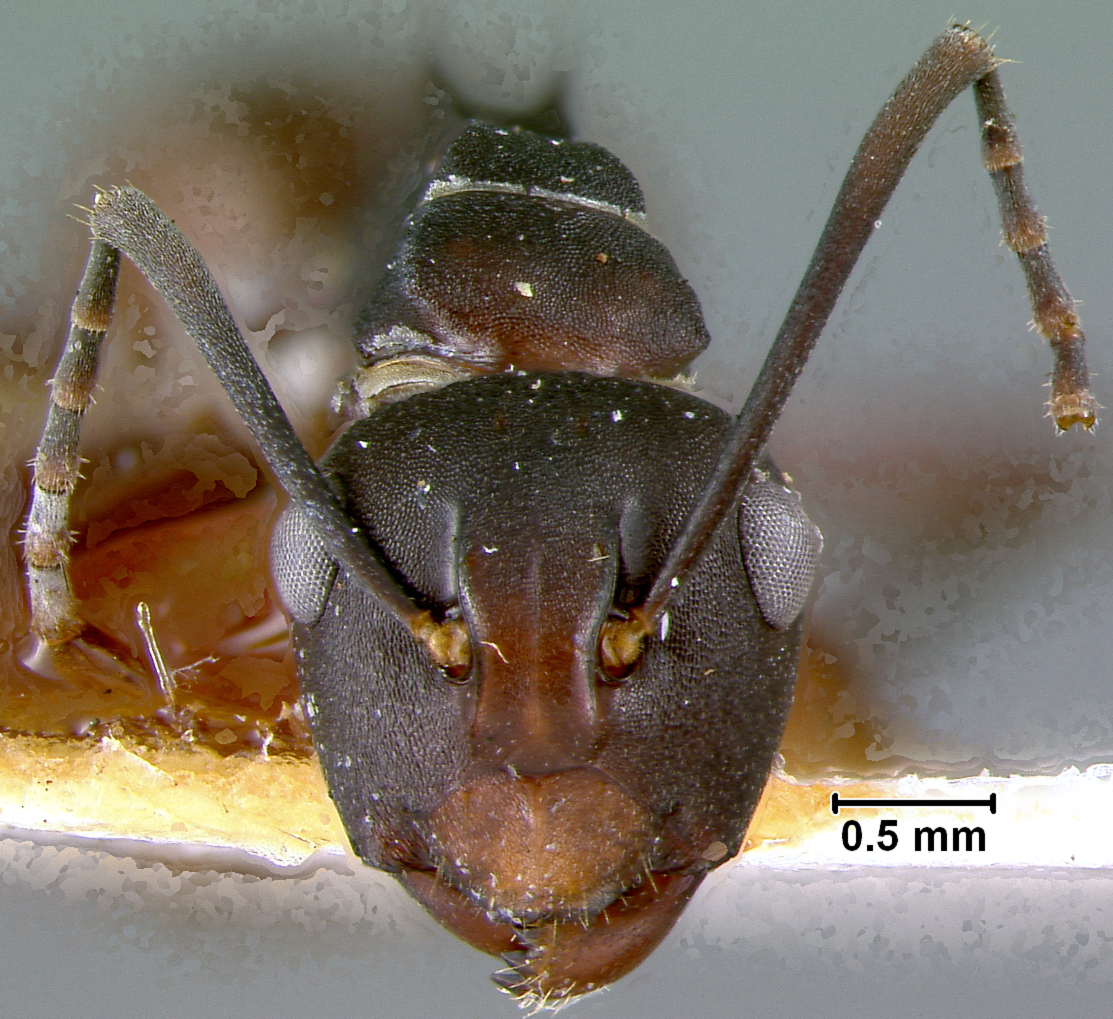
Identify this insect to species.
Polyrhachis durvillei
